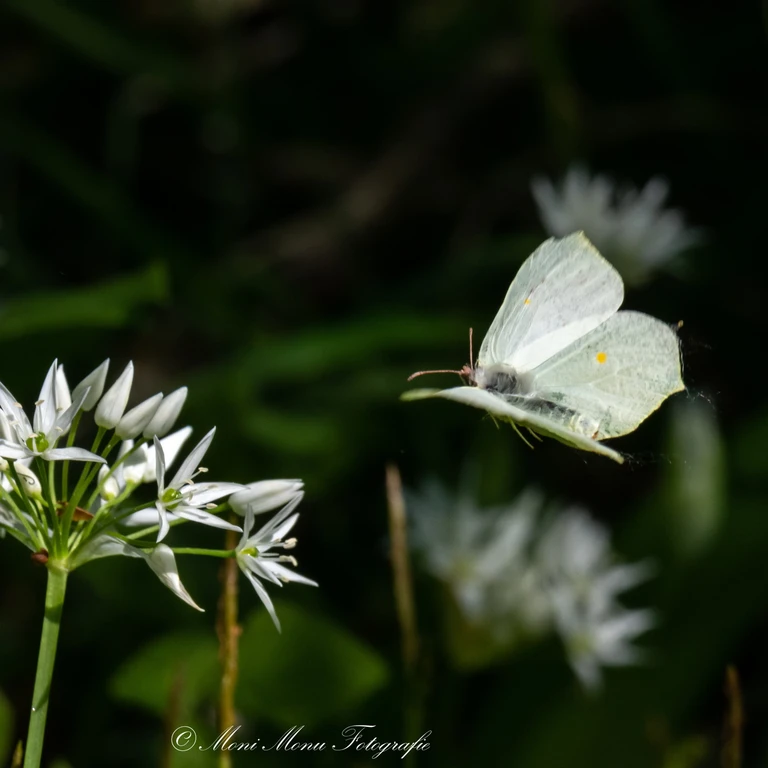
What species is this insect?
Gonepteryx rhamni
